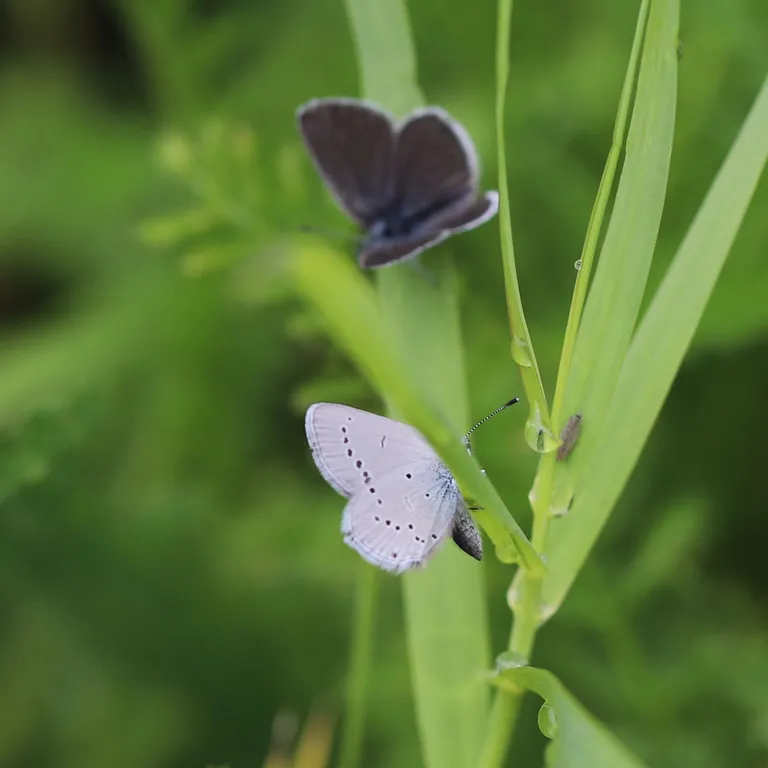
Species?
Cupido minimus
